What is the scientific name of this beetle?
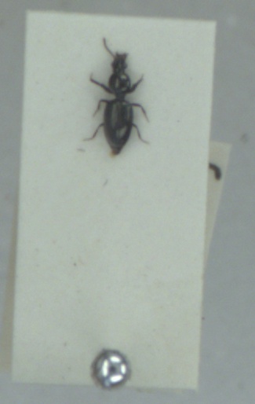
Dyschirius aeneus
